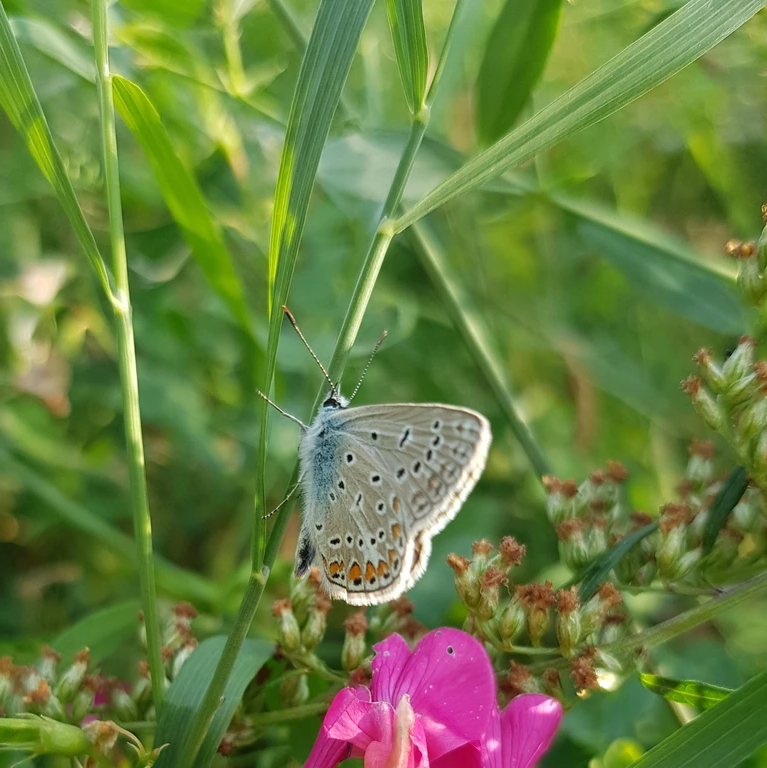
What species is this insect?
Polyommatus icarus
